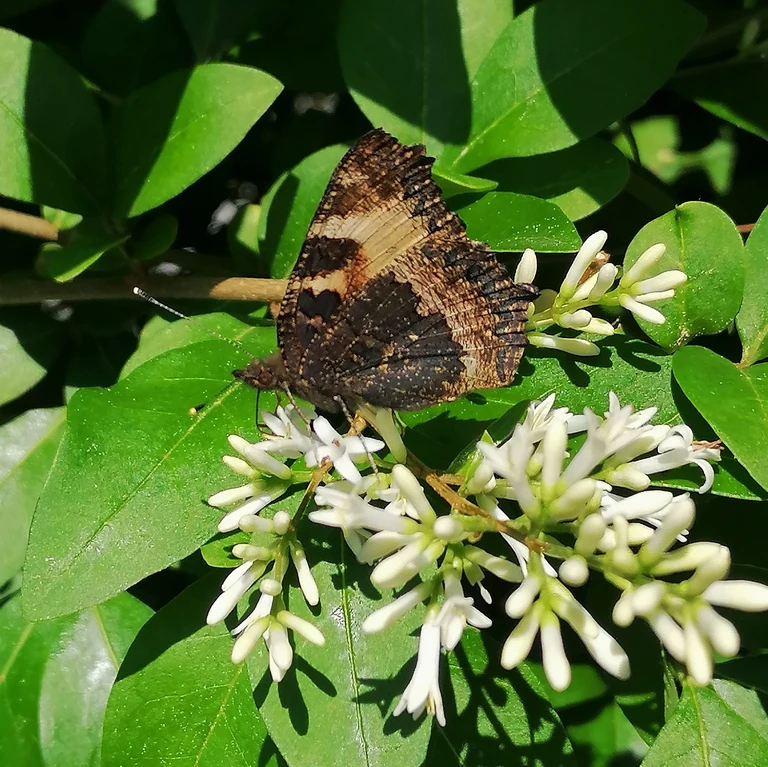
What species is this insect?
Aglais urticae
